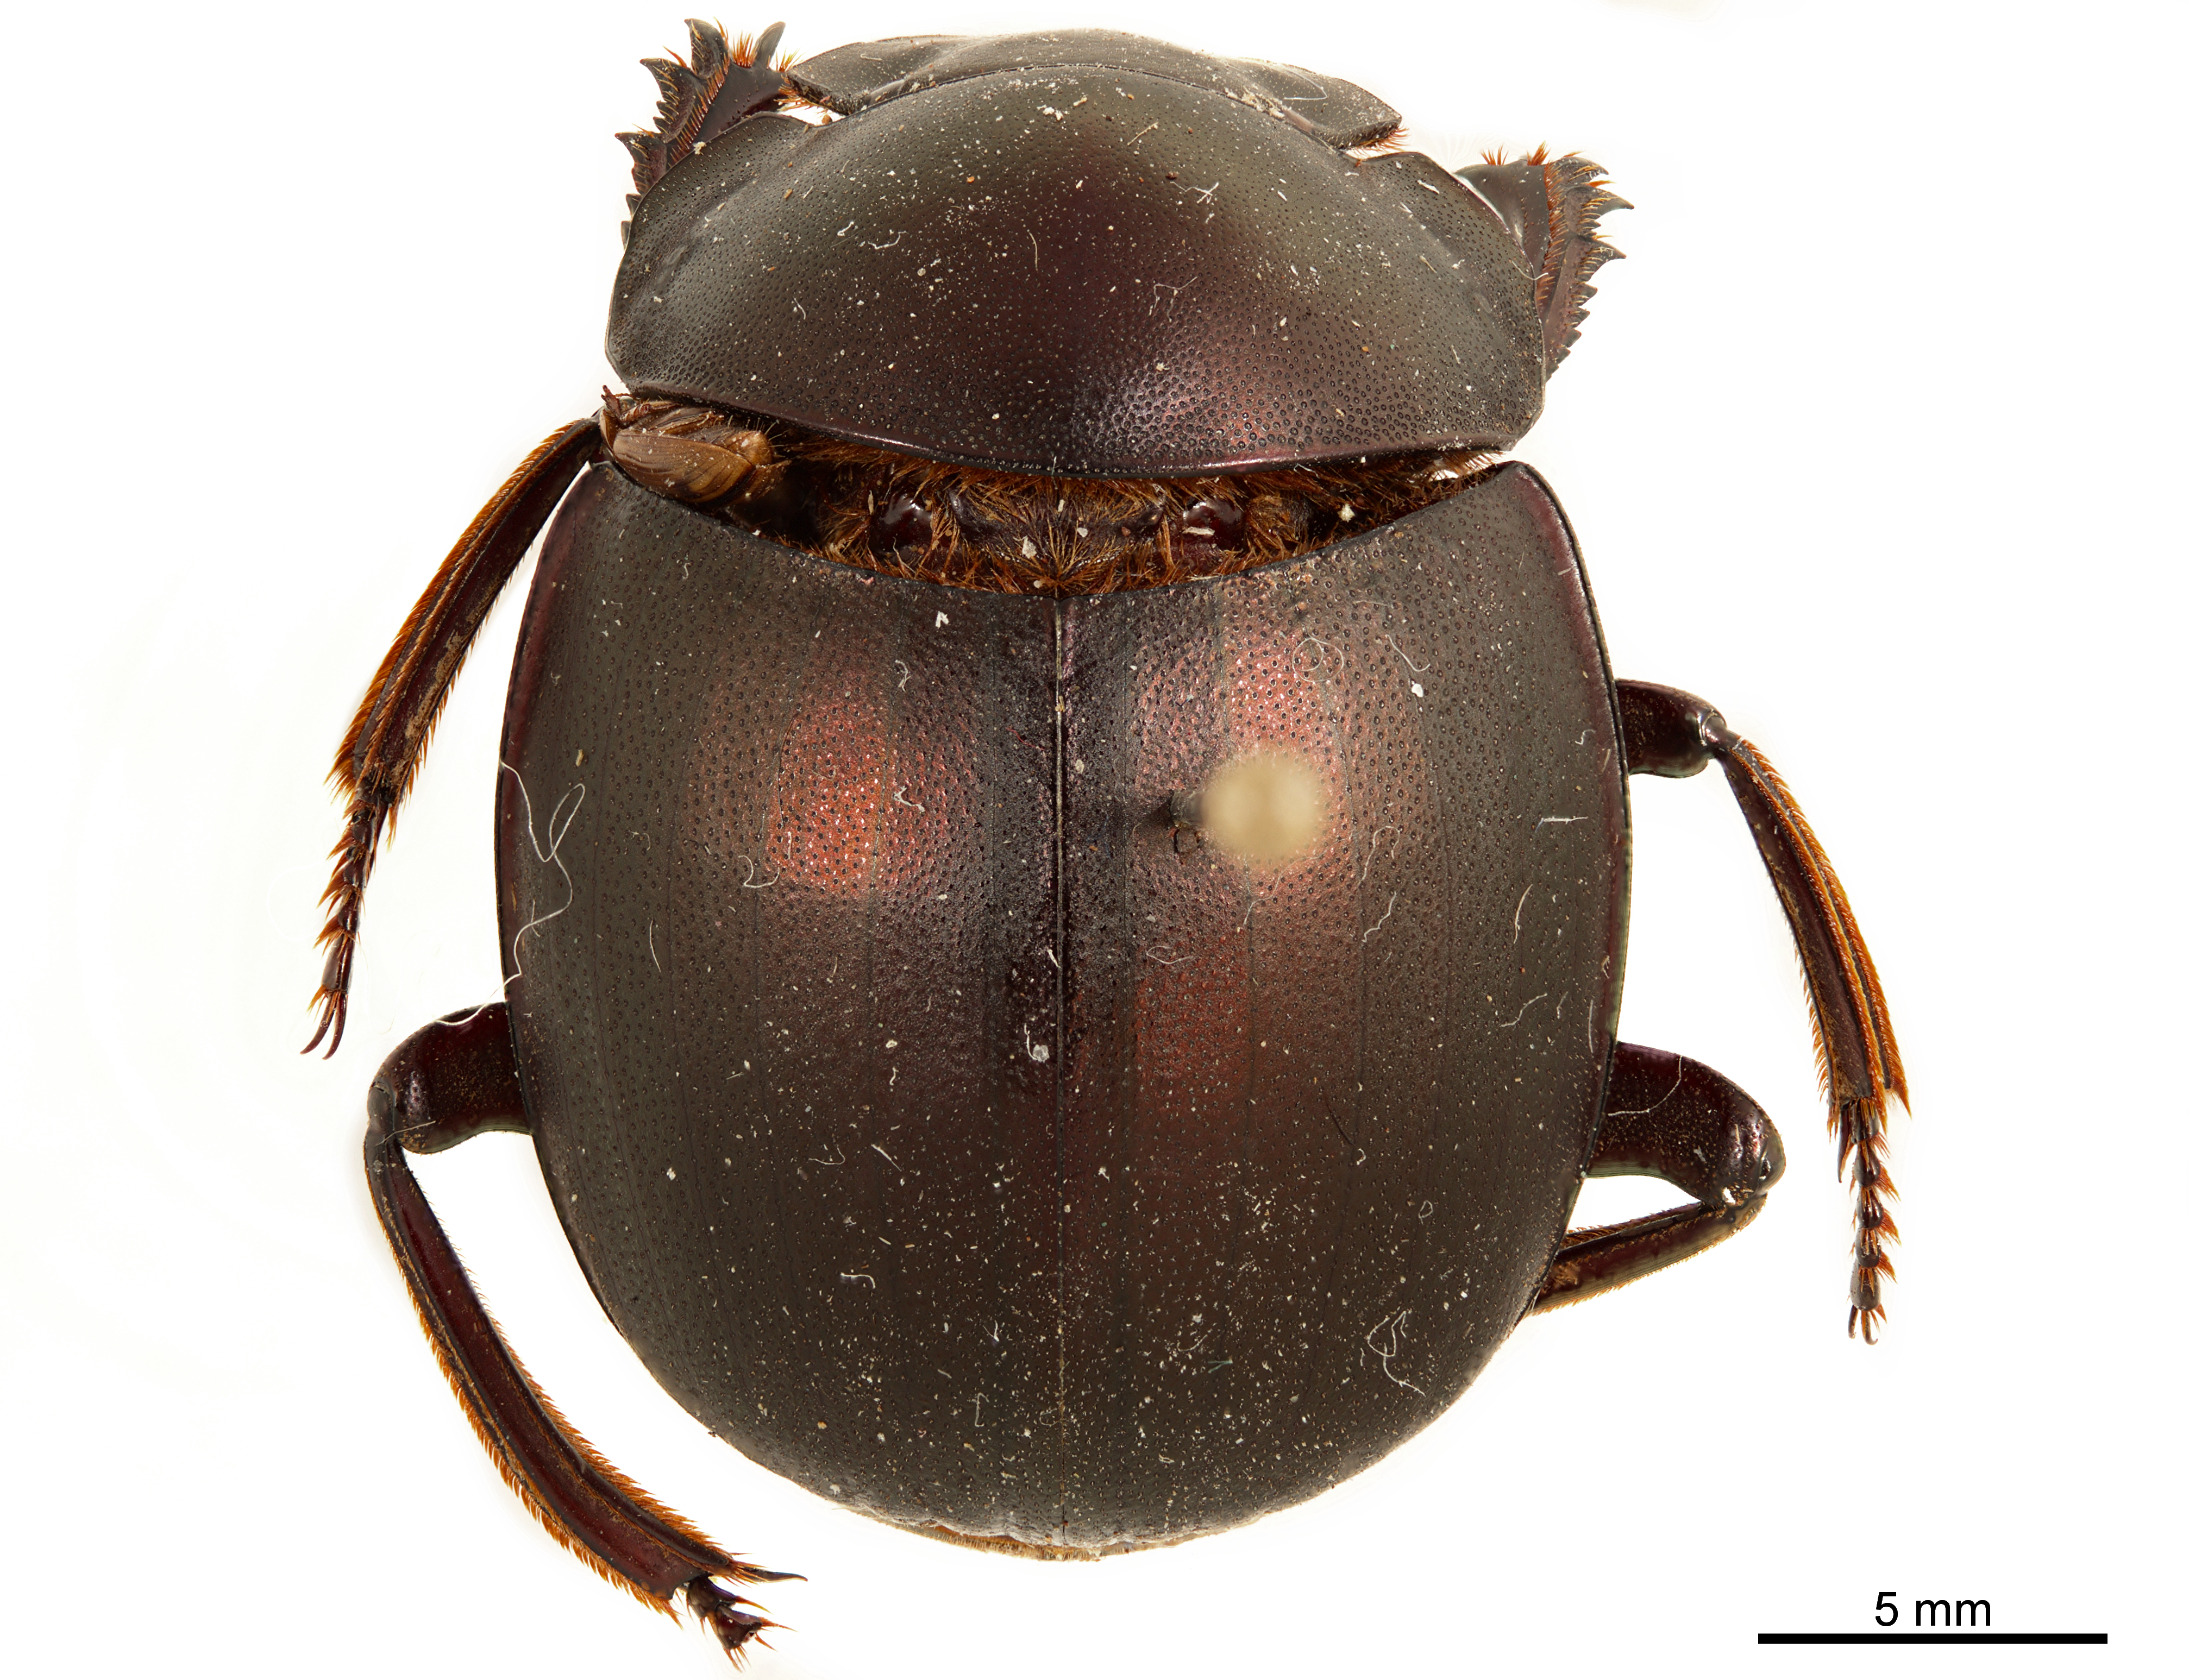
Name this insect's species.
Anachalcos convexus
